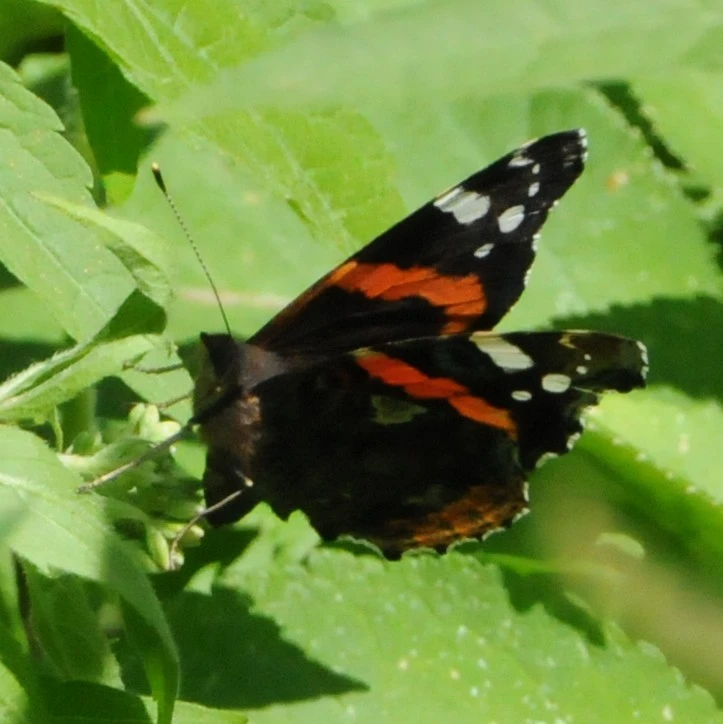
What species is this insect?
Vanessa atalanta
